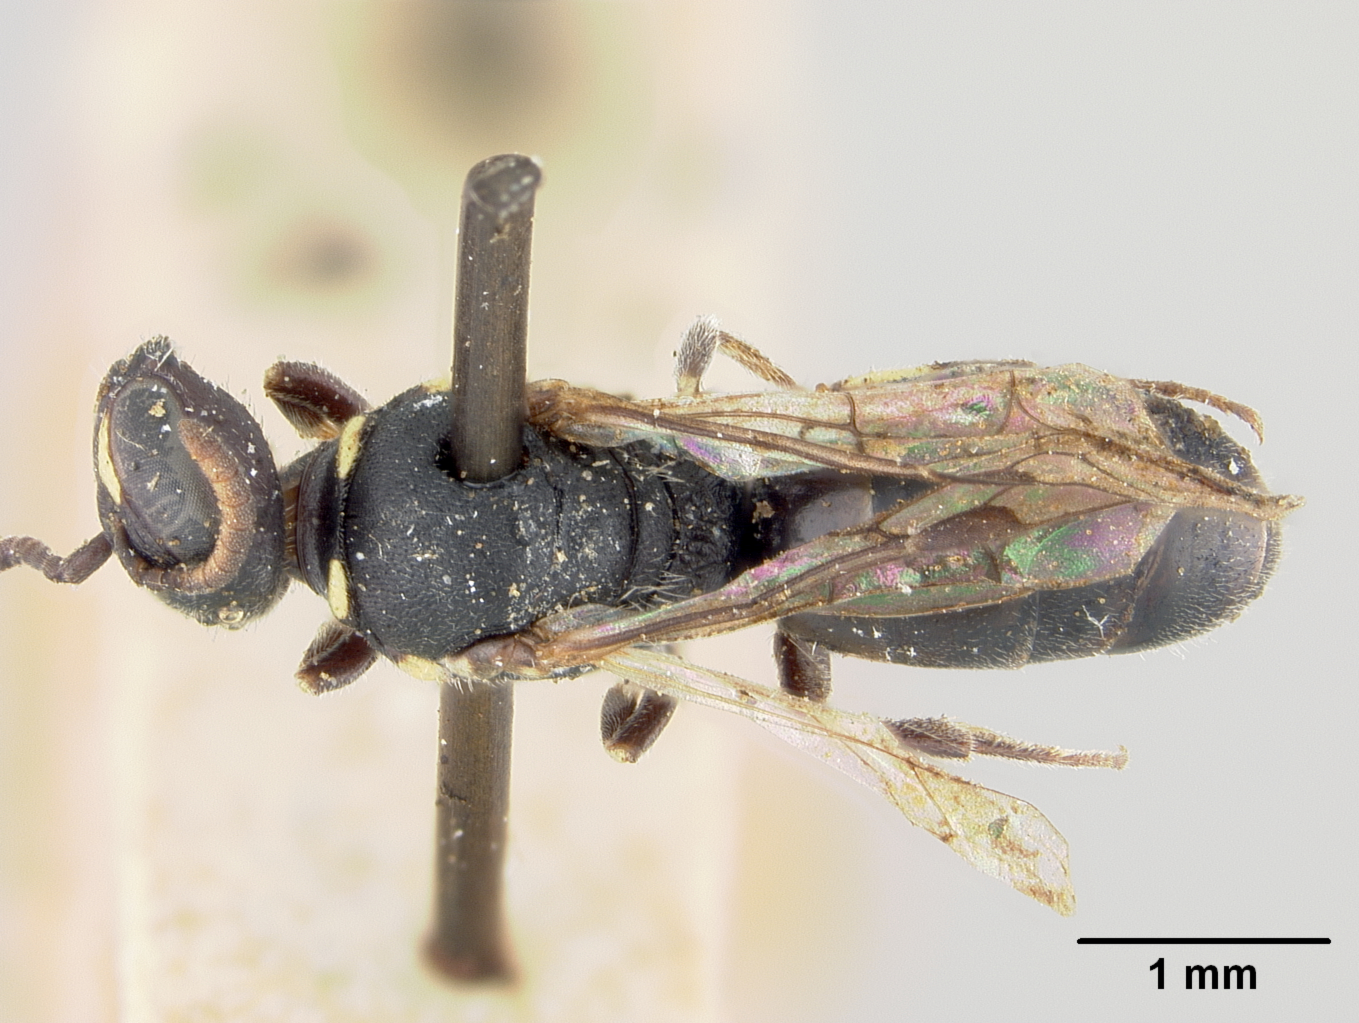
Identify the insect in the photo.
Hylaeus hydrangeae
